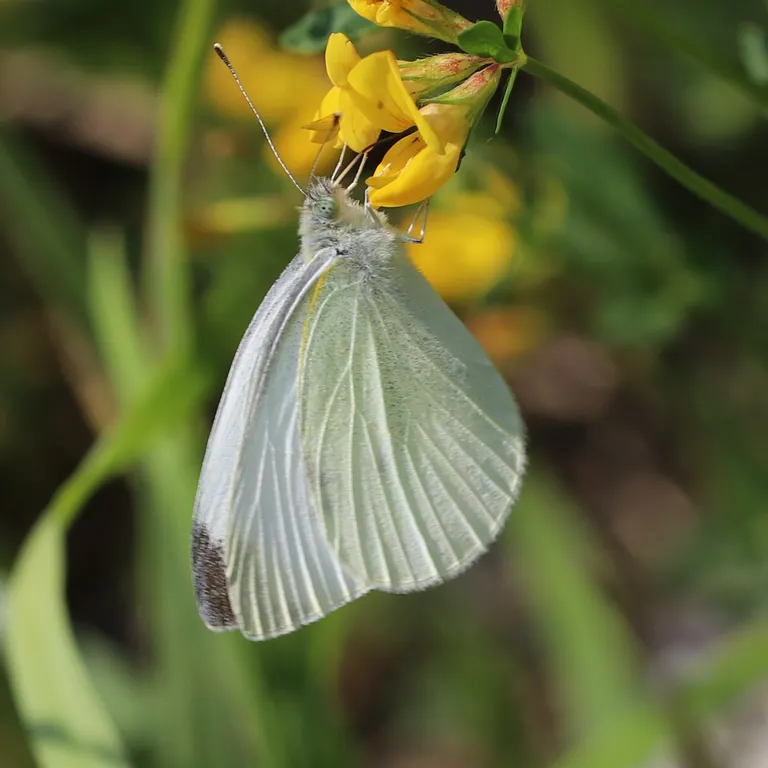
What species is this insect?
Pieris rapae
